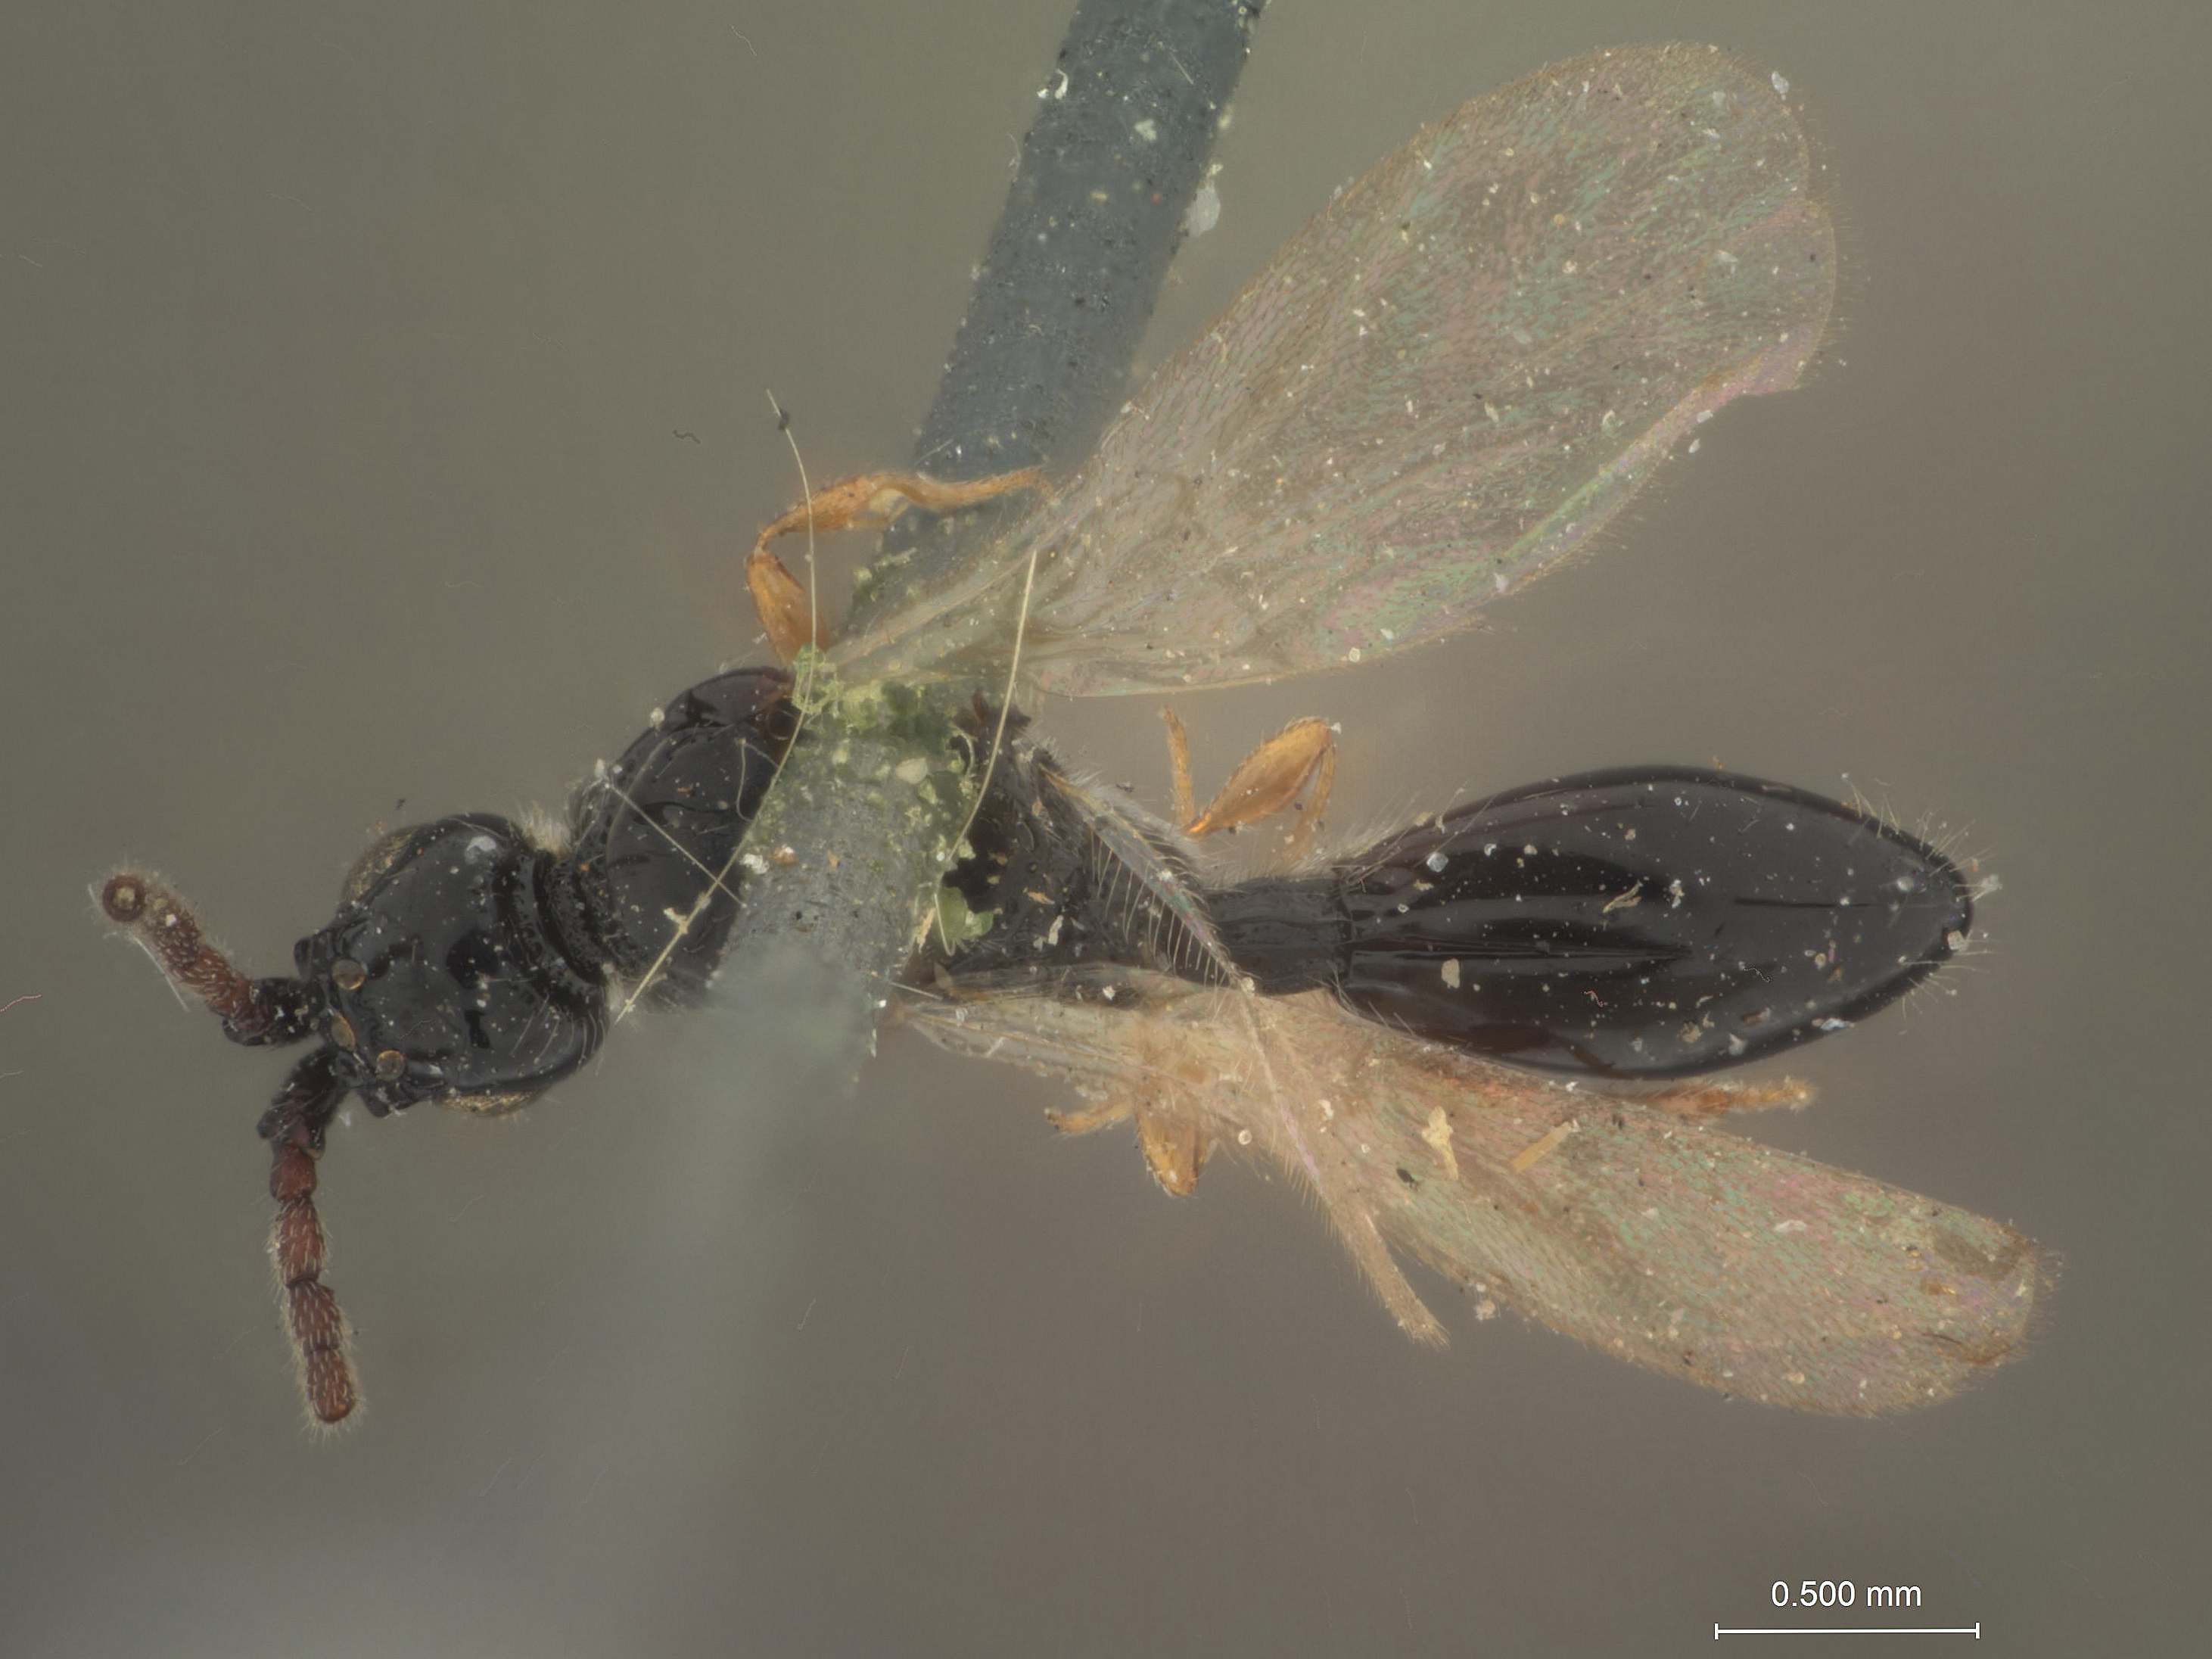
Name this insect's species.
Galesus texanus
